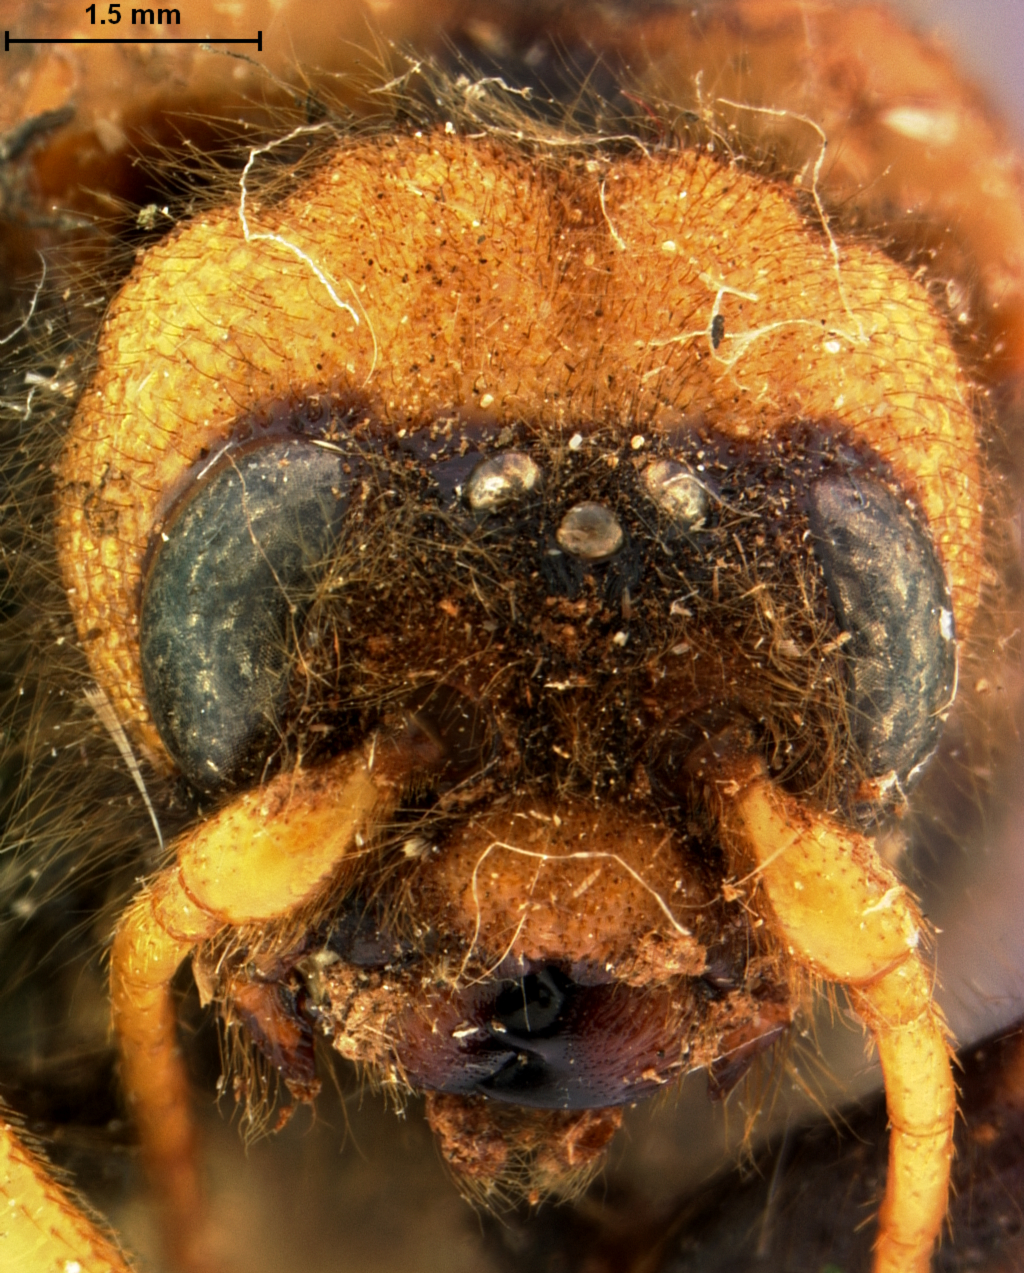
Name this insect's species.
Sirex matsumurae
